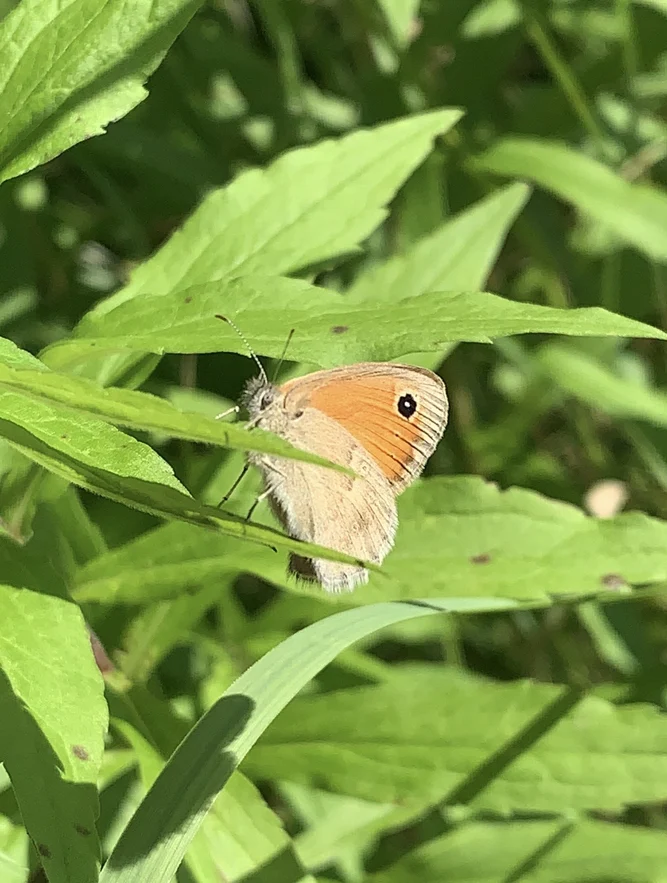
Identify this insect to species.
Coenonympha pamphilus
